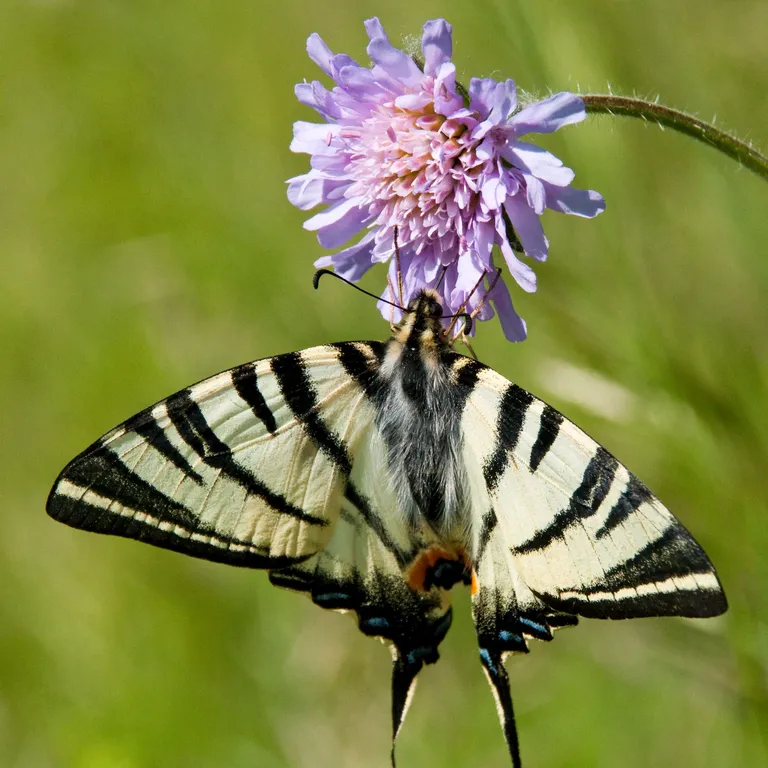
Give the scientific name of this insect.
Iphiclides podalirius
